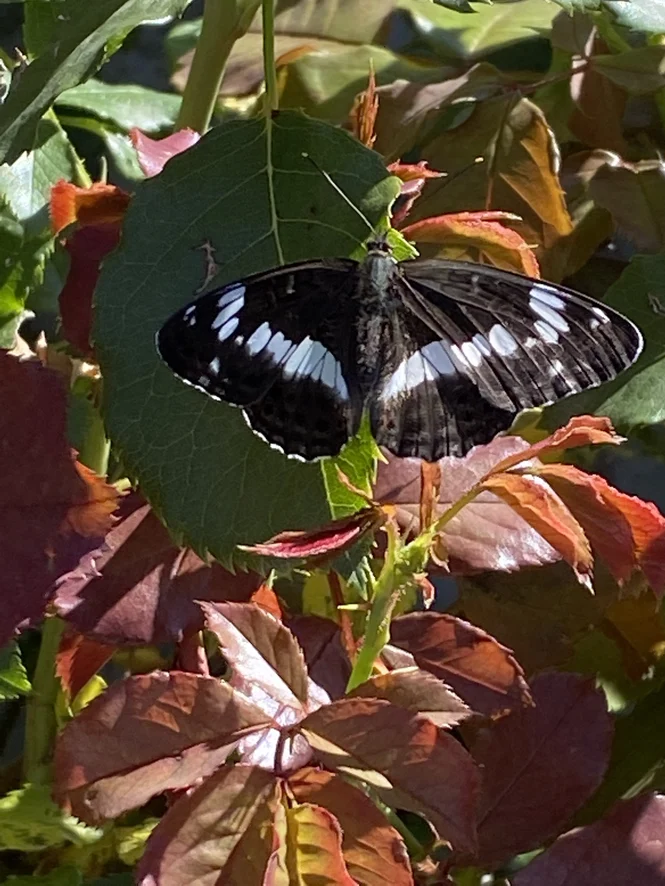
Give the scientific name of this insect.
Limenitis camilla (also Ladoga camilla)
